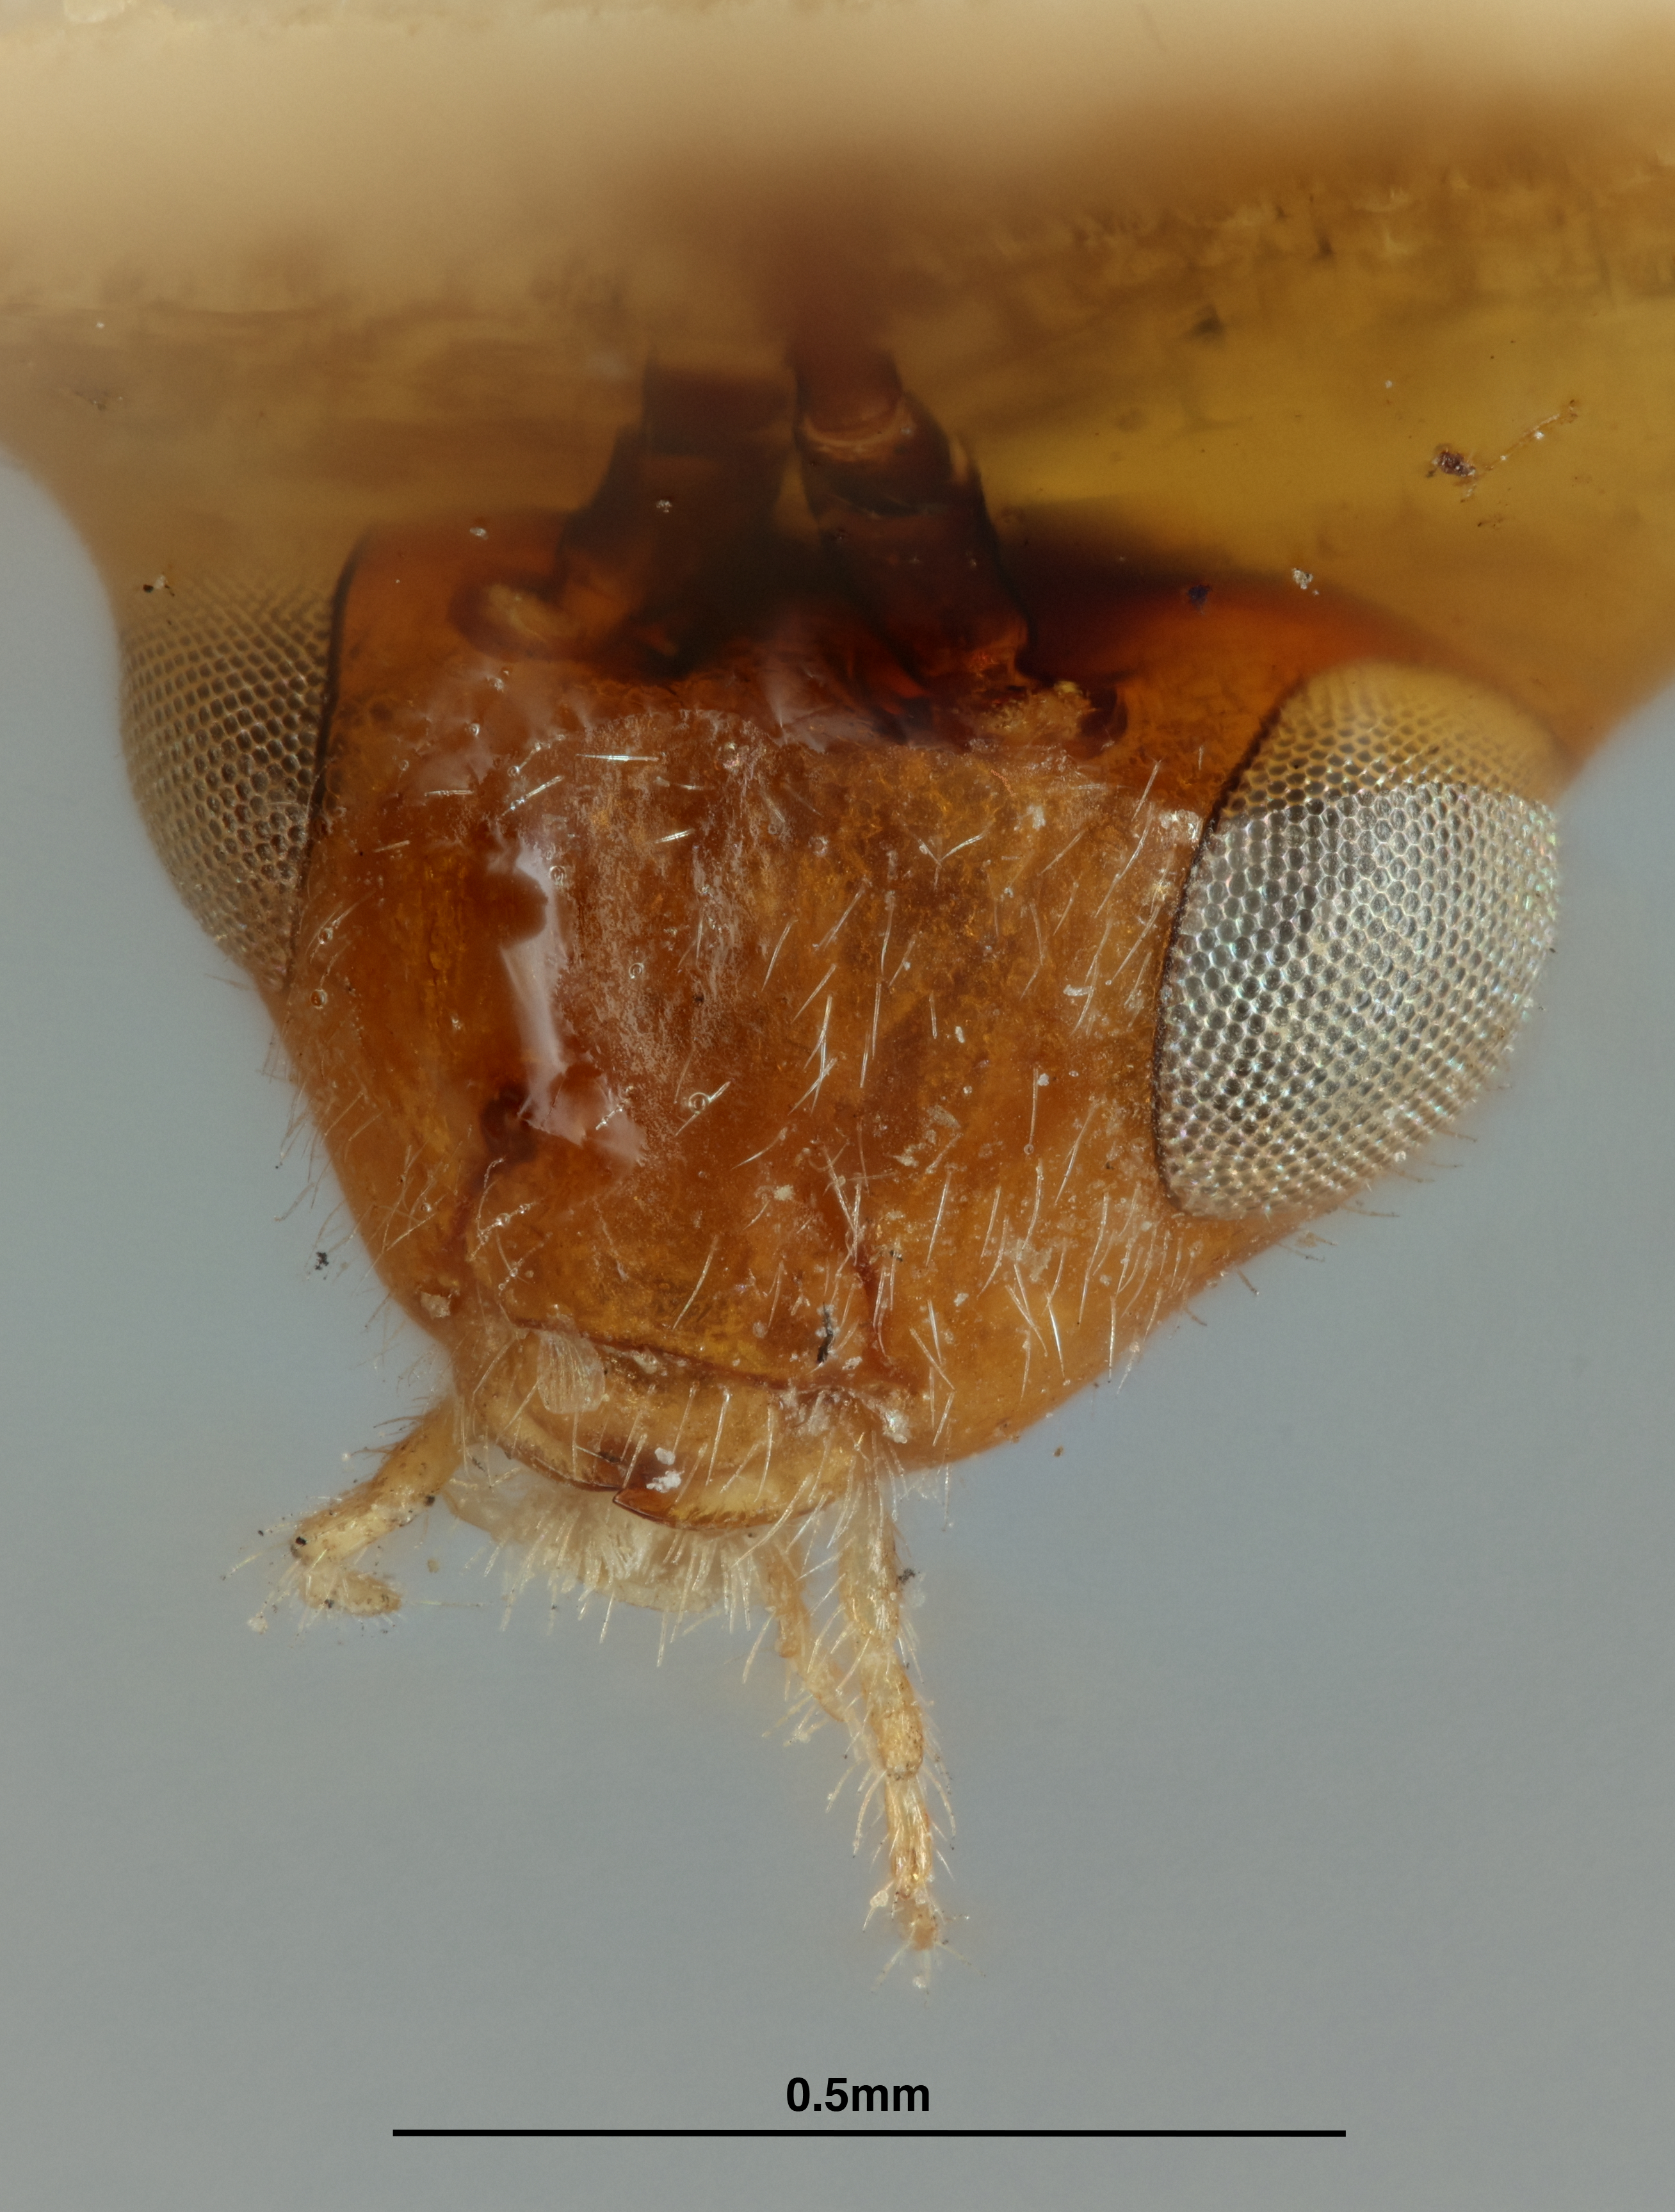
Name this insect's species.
Camptothlipsis philippinensis
